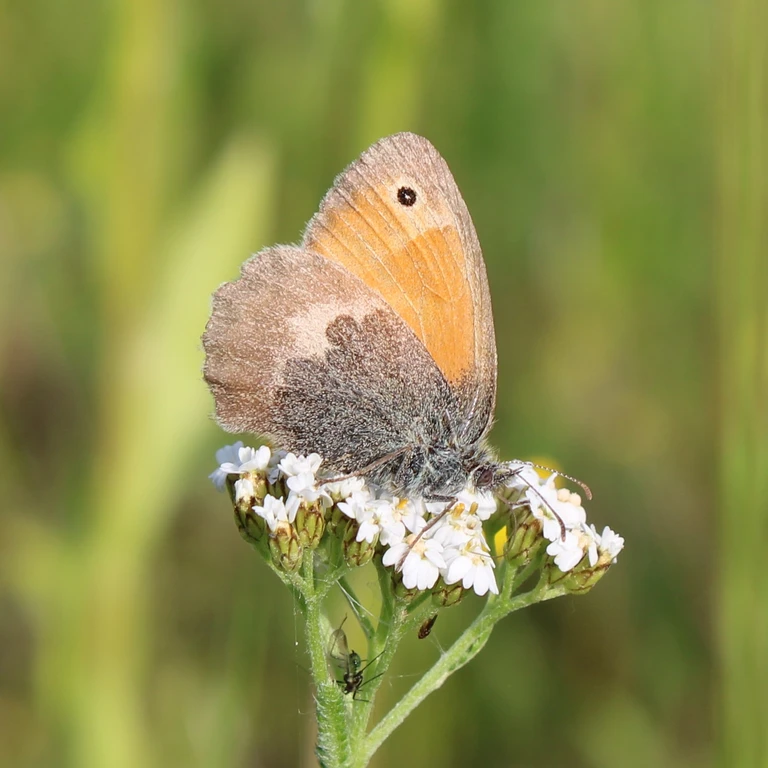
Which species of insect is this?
Coenonympha pamphilus
